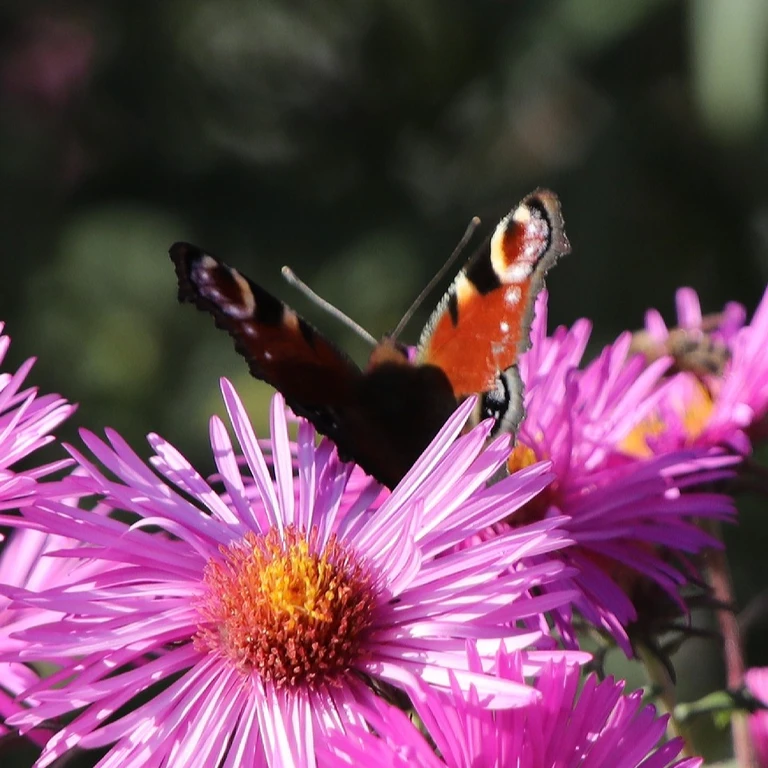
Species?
Aglais io
